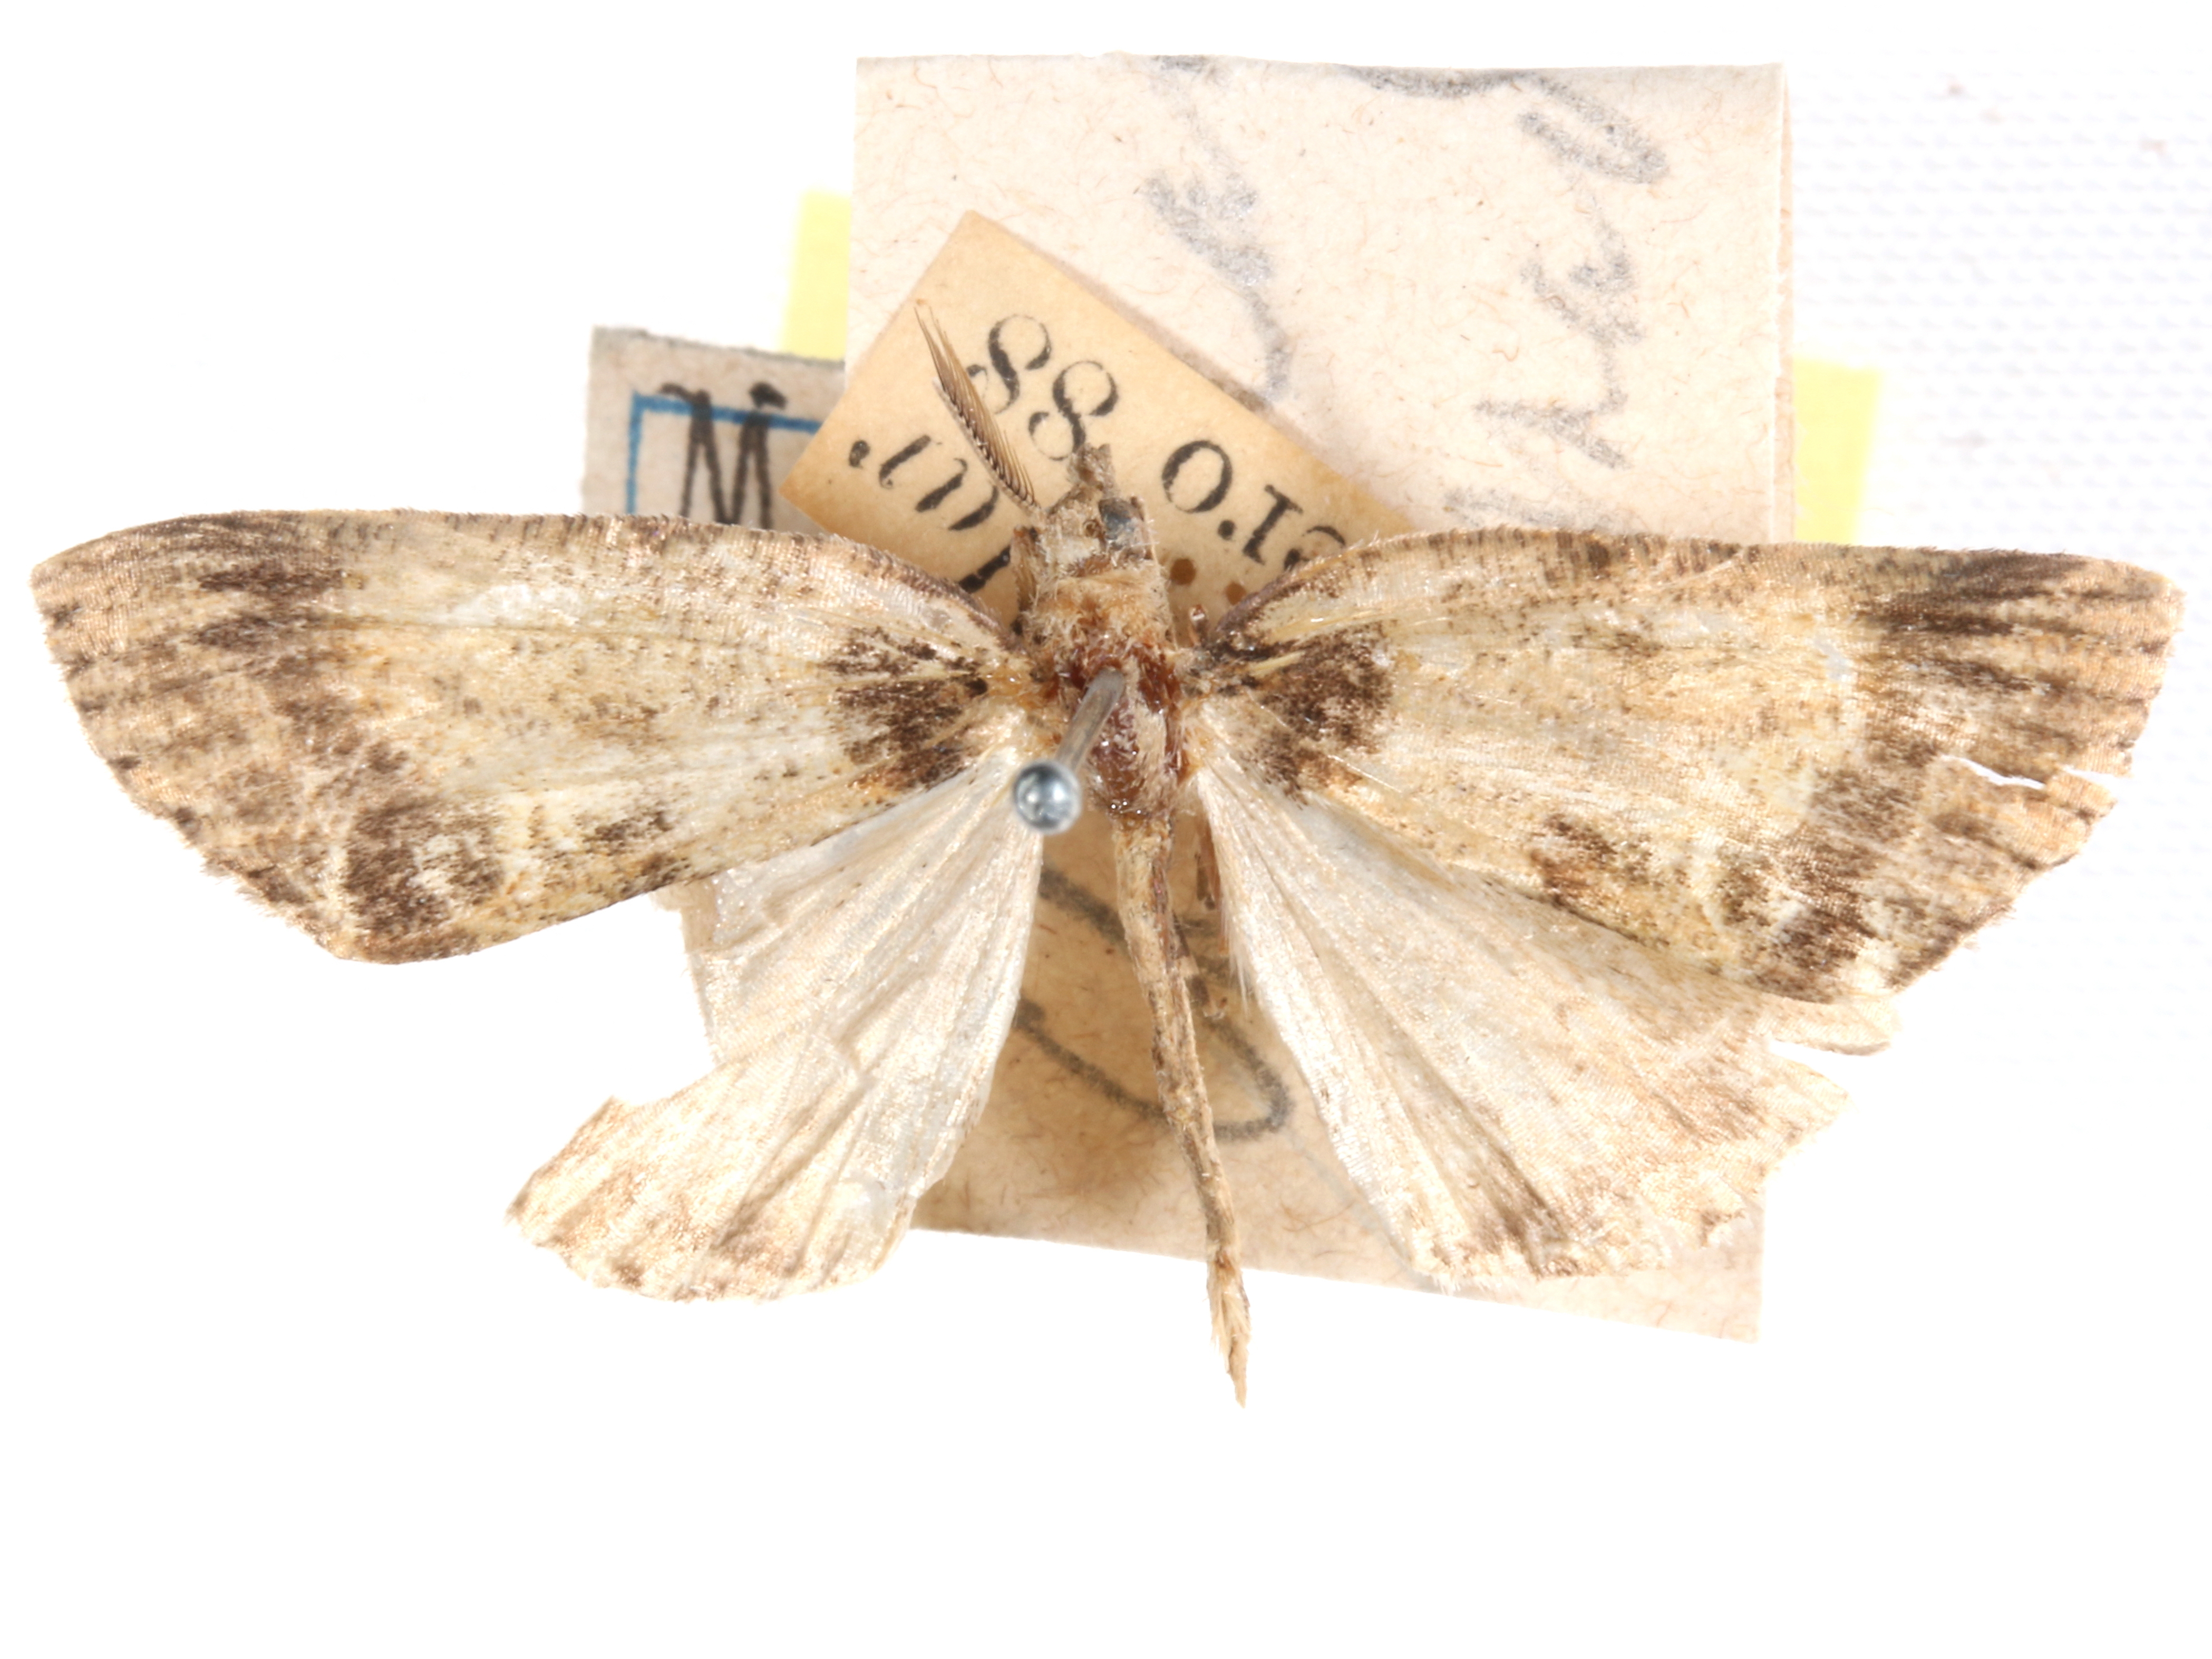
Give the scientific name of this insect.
Marcodava fessa
